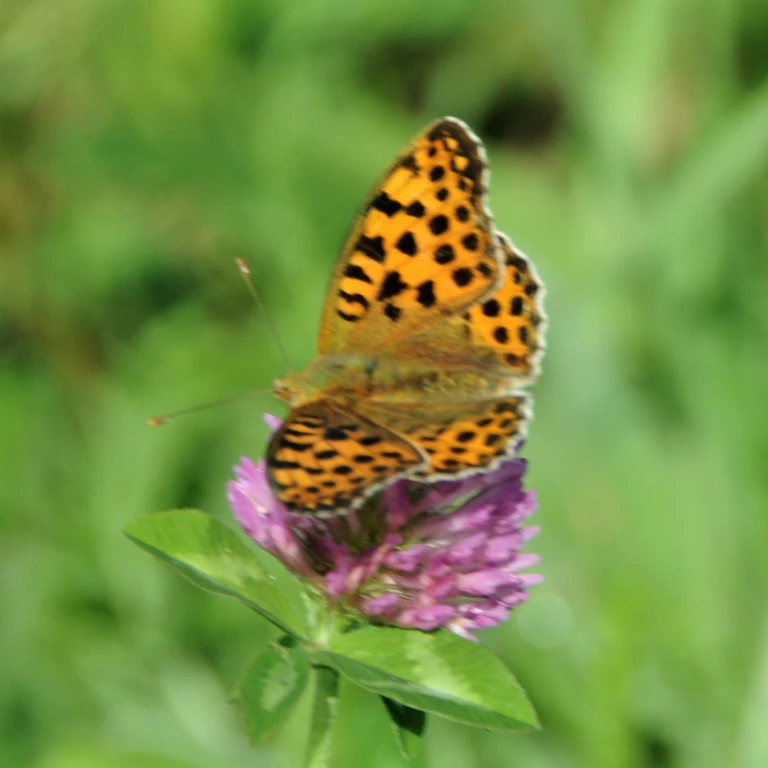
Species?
Issoria lathonia
